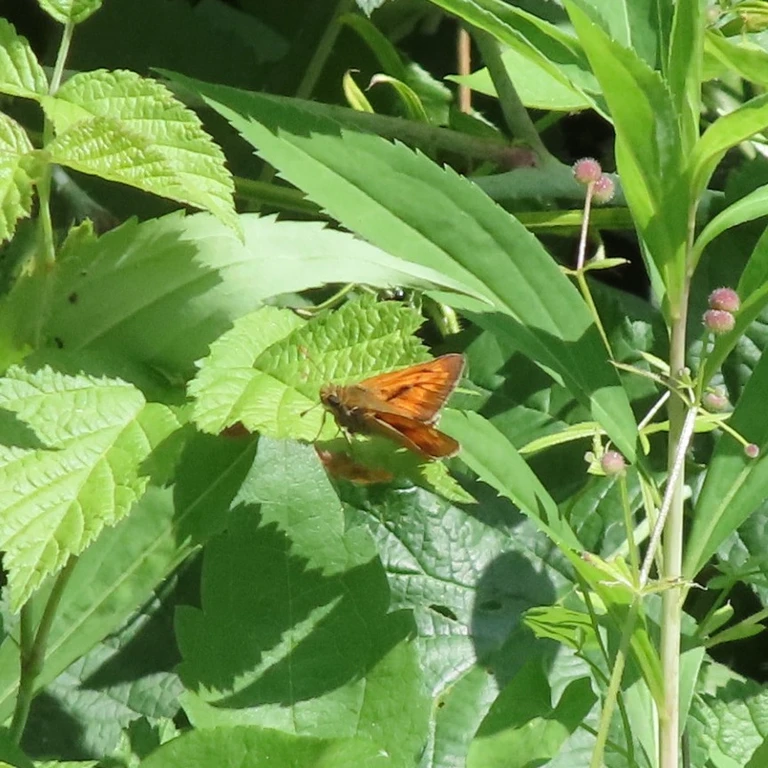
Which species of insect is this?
Ochlodes sylvanus (also Ochlodes venata)
